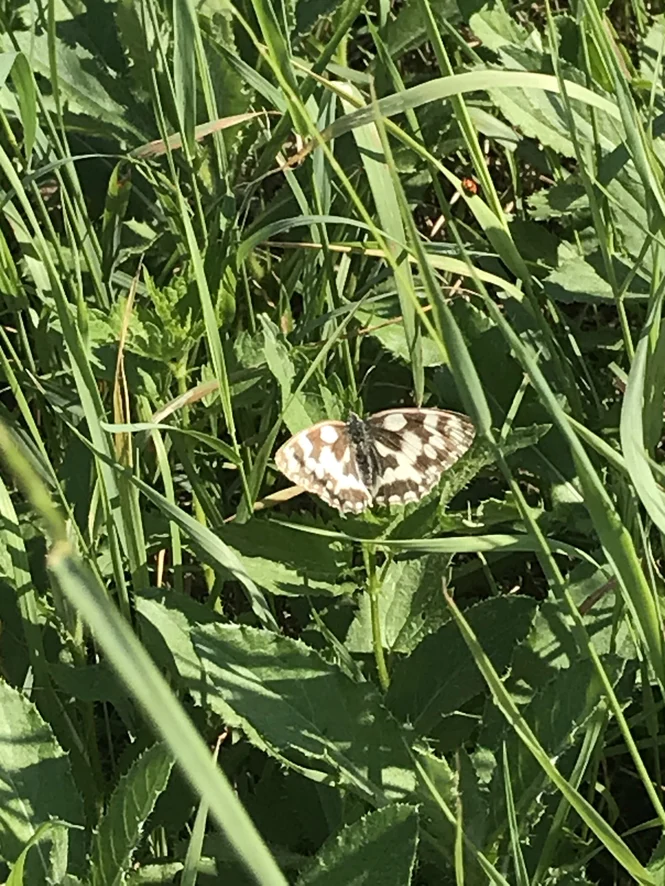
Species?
Melanargia galathea
